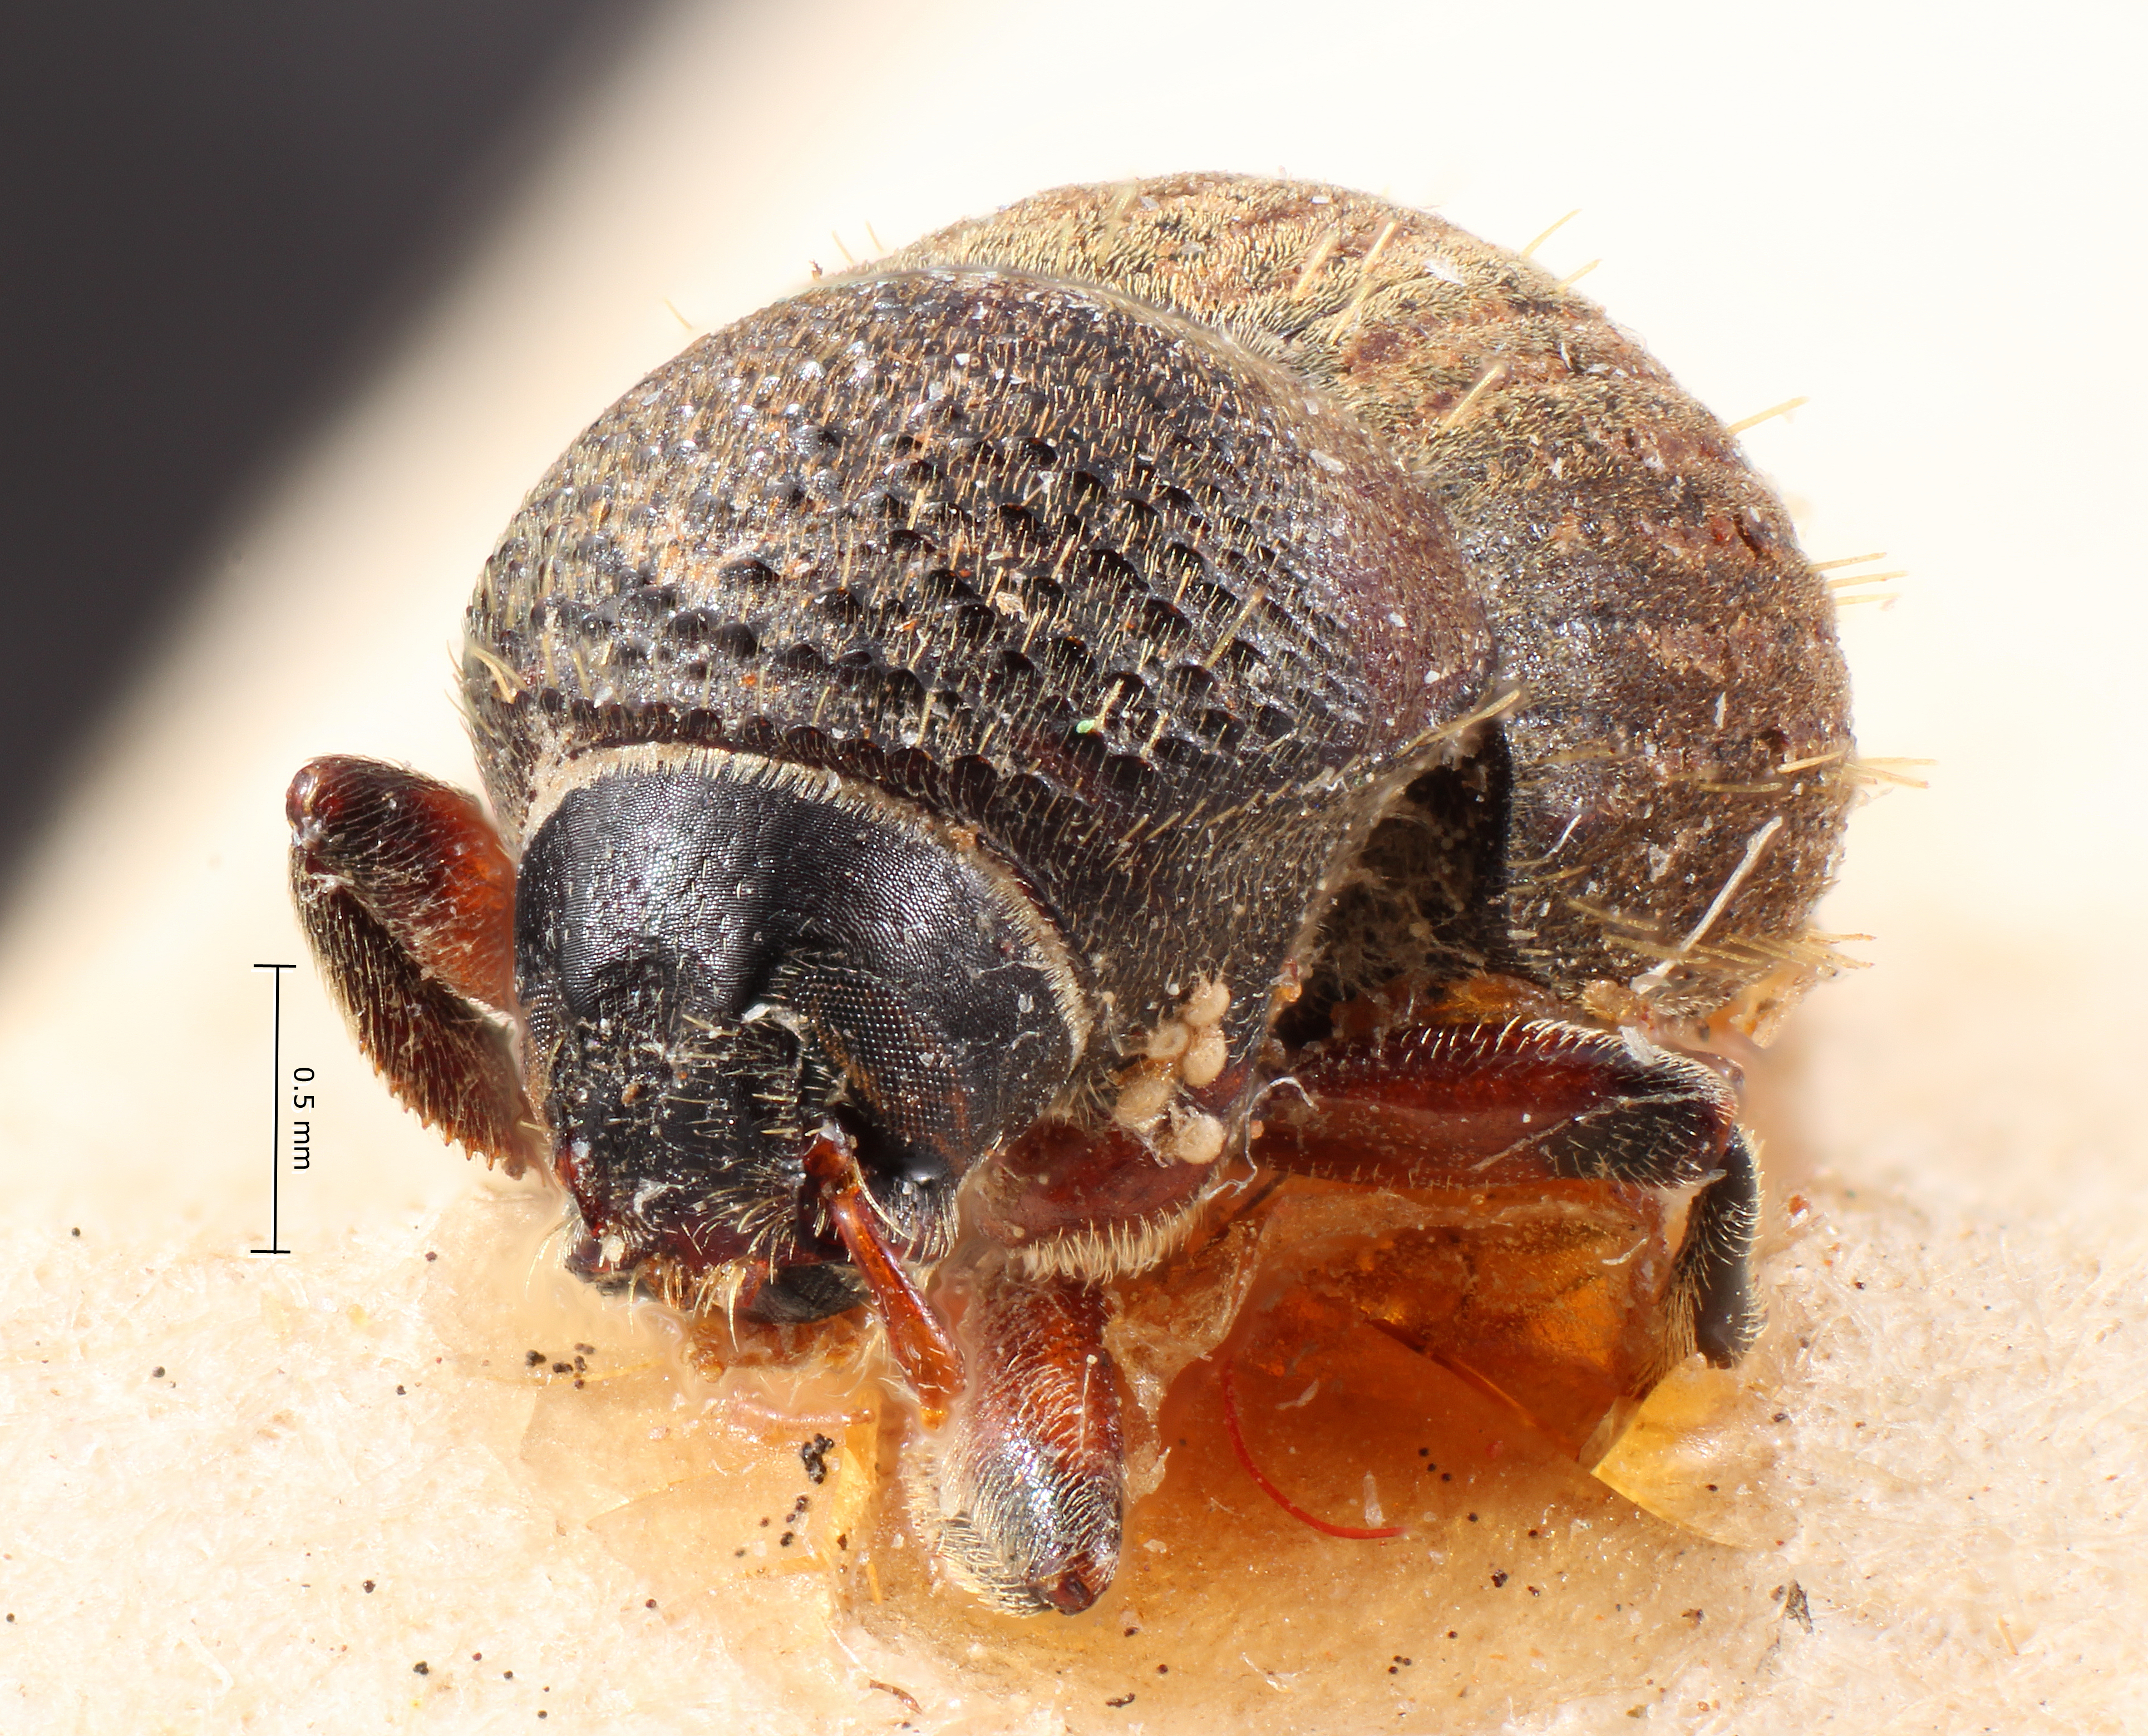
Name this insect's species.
Problechilus brevis
